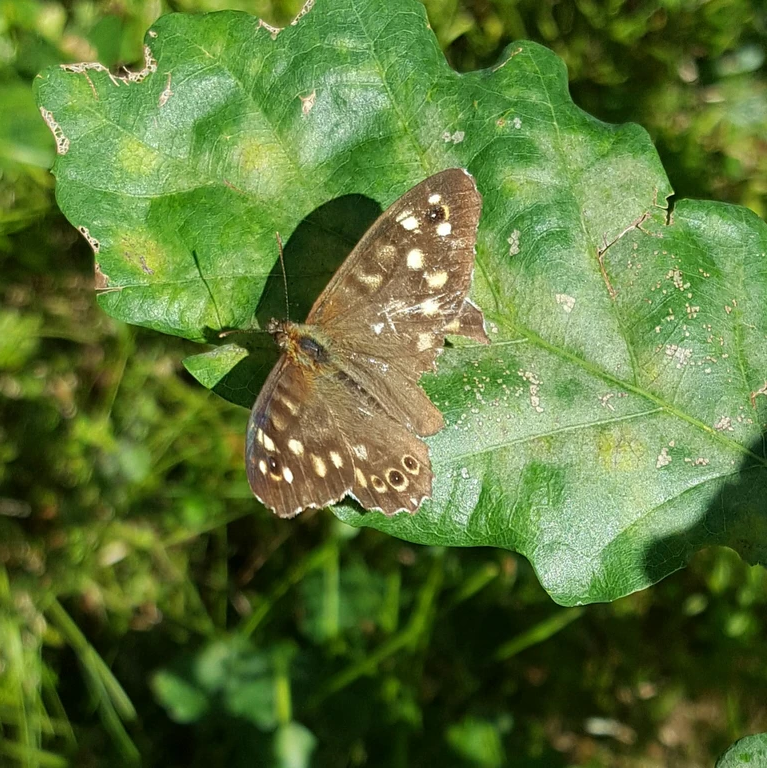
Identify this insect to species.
Pararge aegeria
